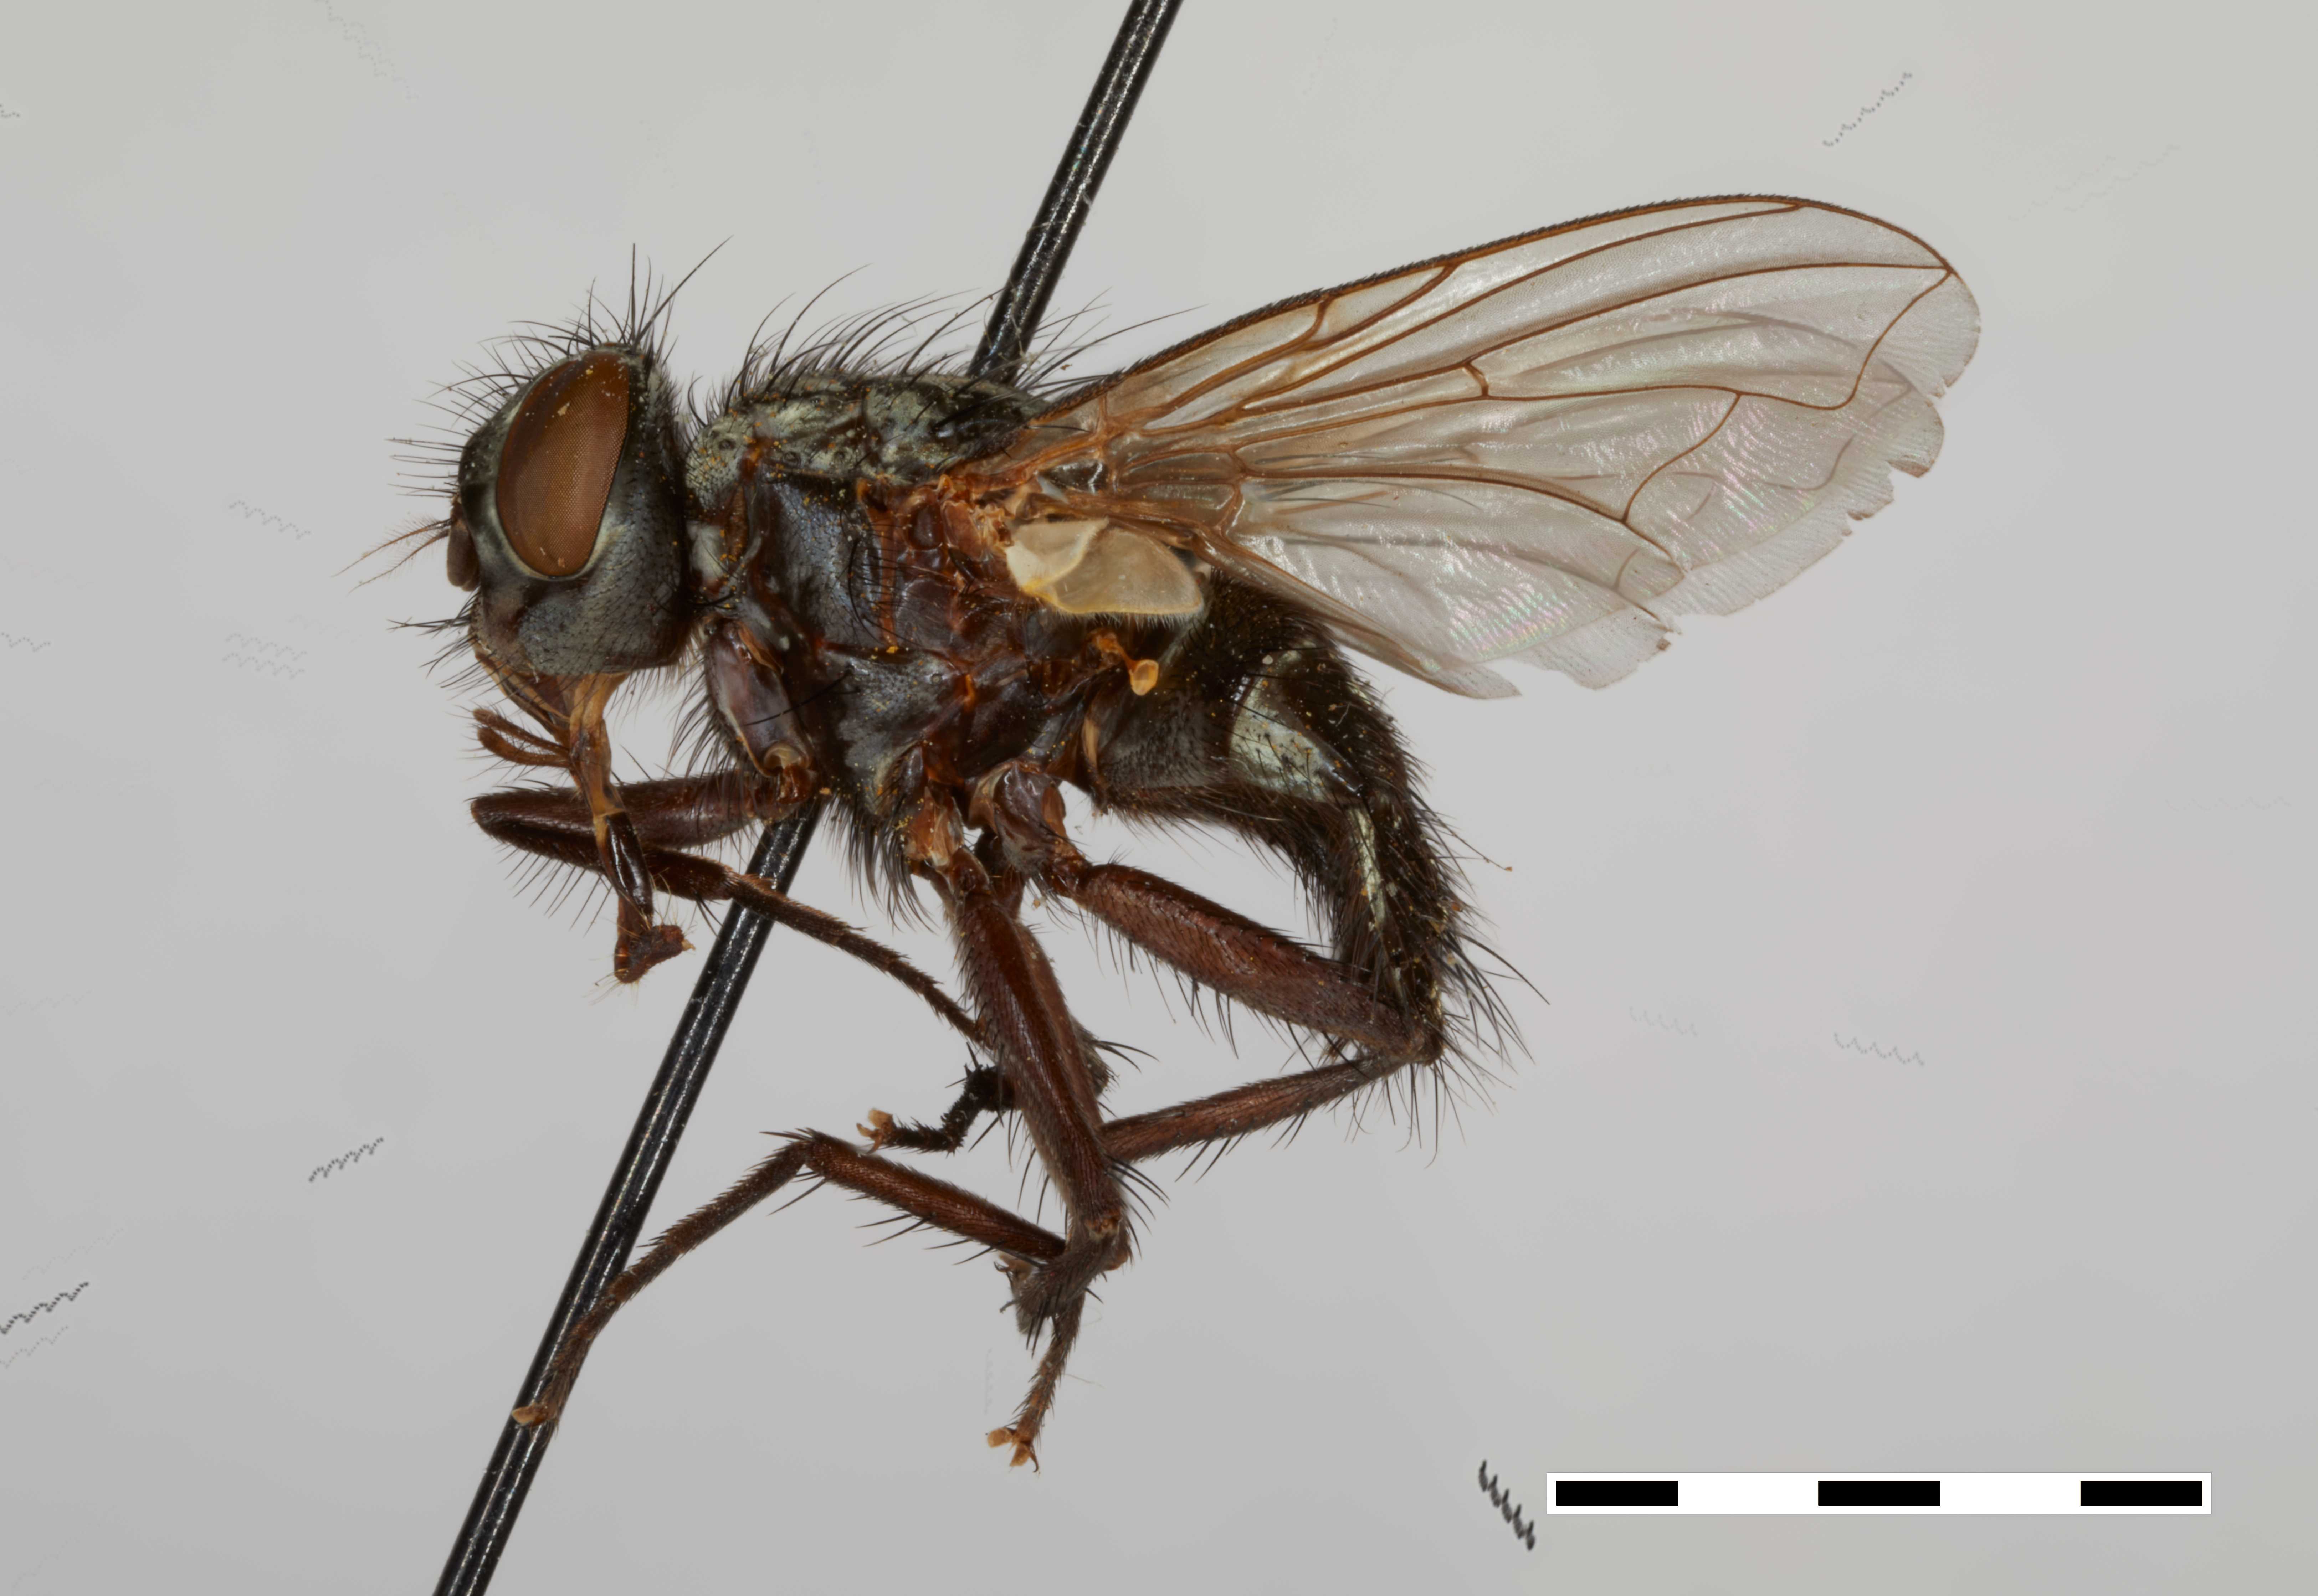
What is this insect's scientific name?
Nesodexia corsicana
